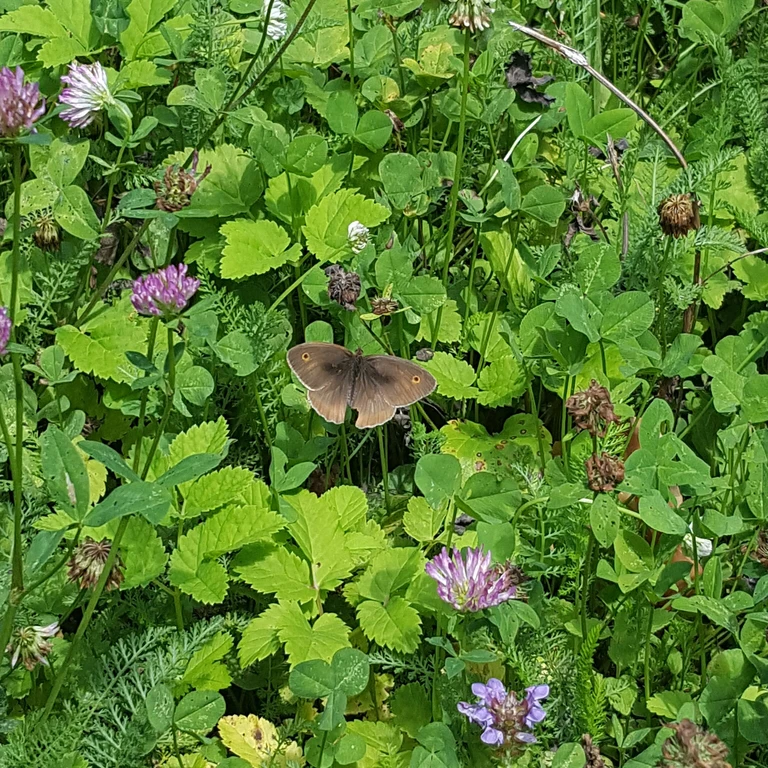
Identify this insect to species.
Maniola jurtina
